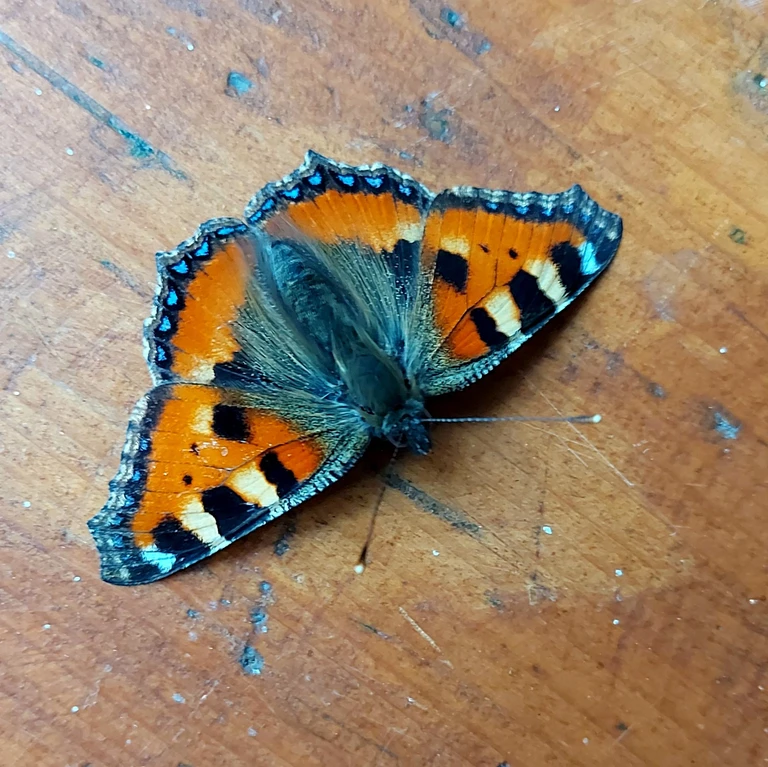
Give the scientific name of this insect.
Aglais urticae
